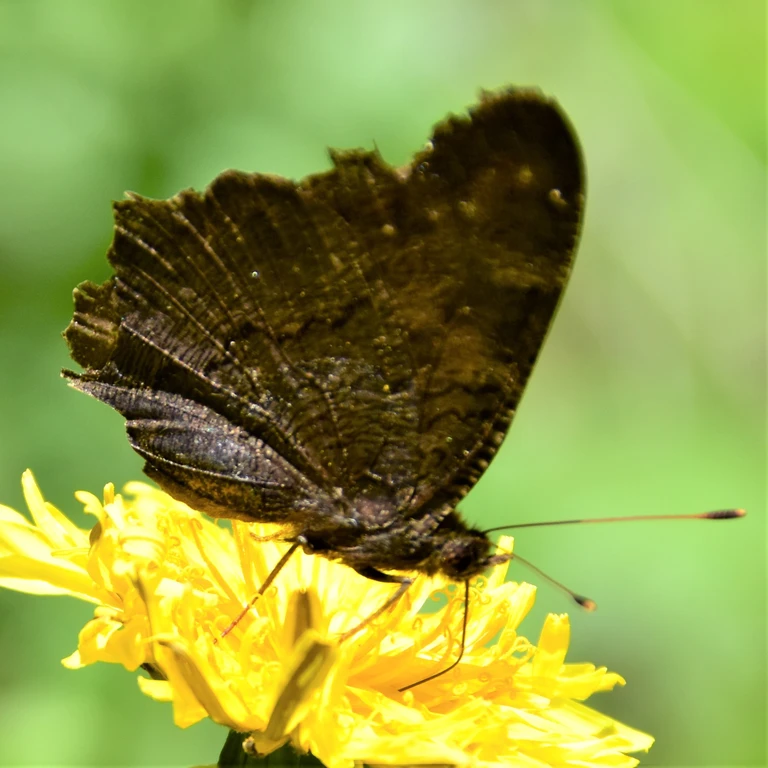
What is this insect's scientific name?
Aglais io
